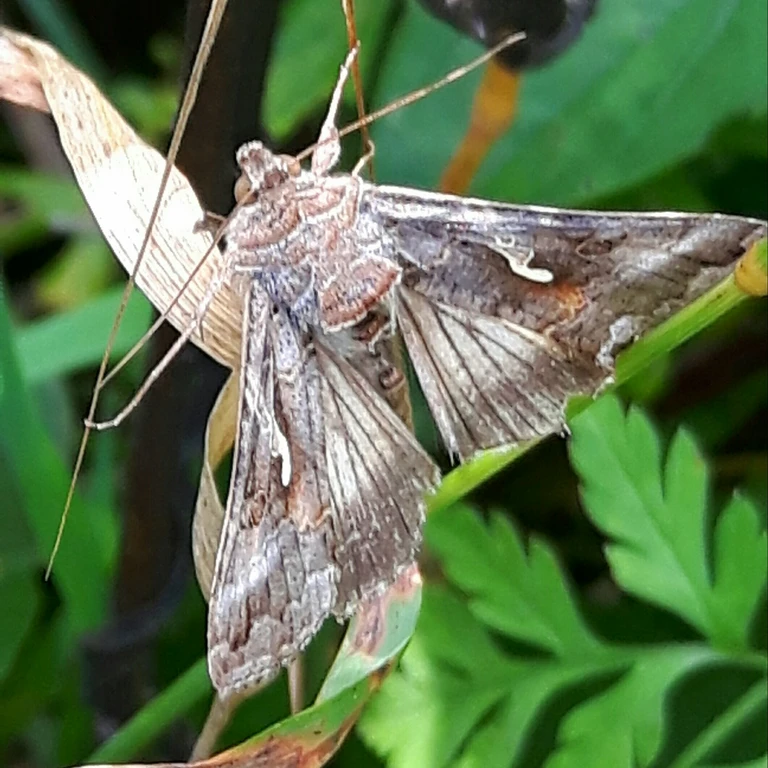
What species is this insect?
Autographa gamma
